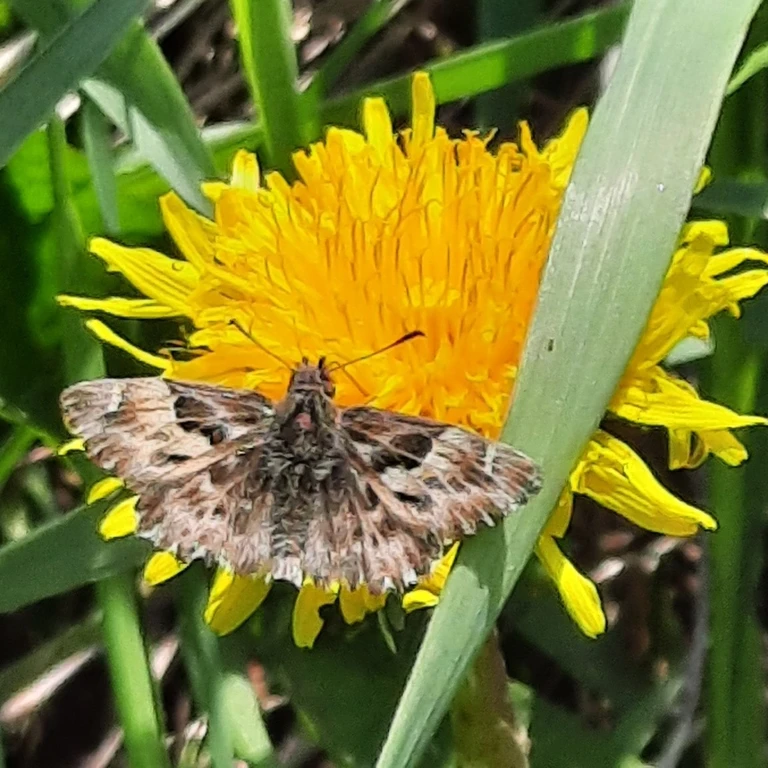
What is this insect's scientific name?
Carcharodus alceae
